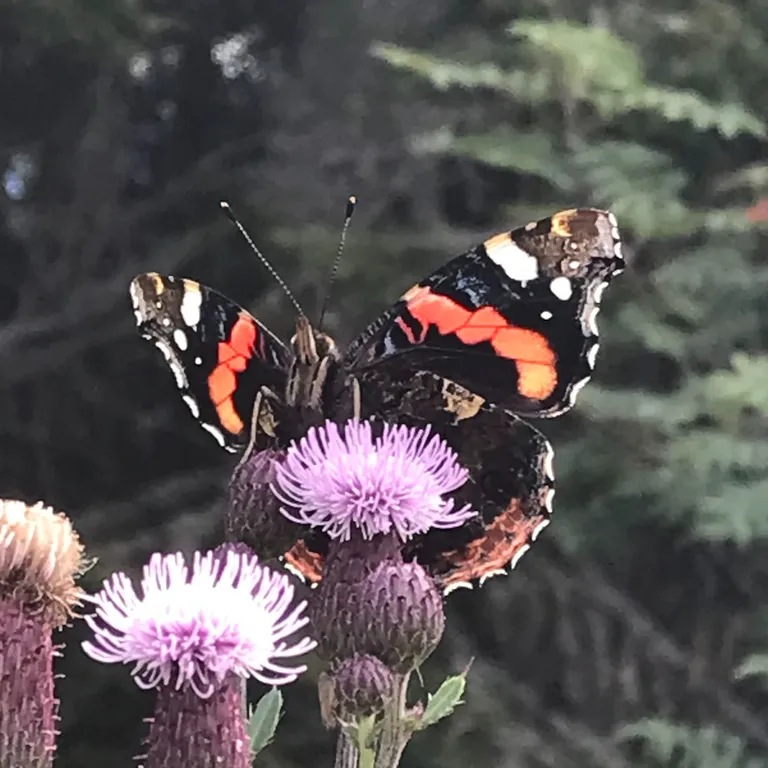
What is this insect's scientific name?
Vanessa atalanta
